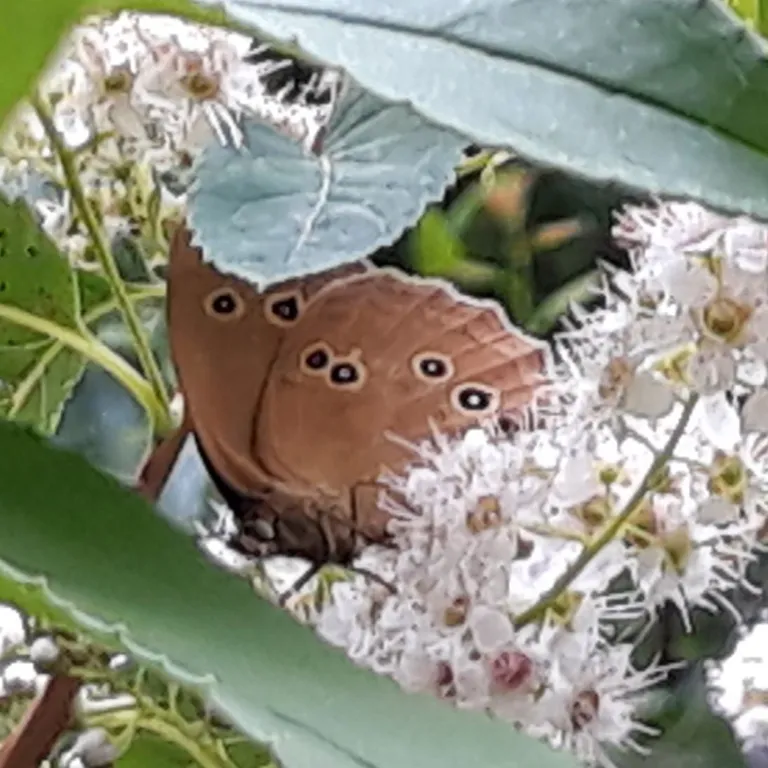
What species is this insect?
Aphantopus hyperantus
